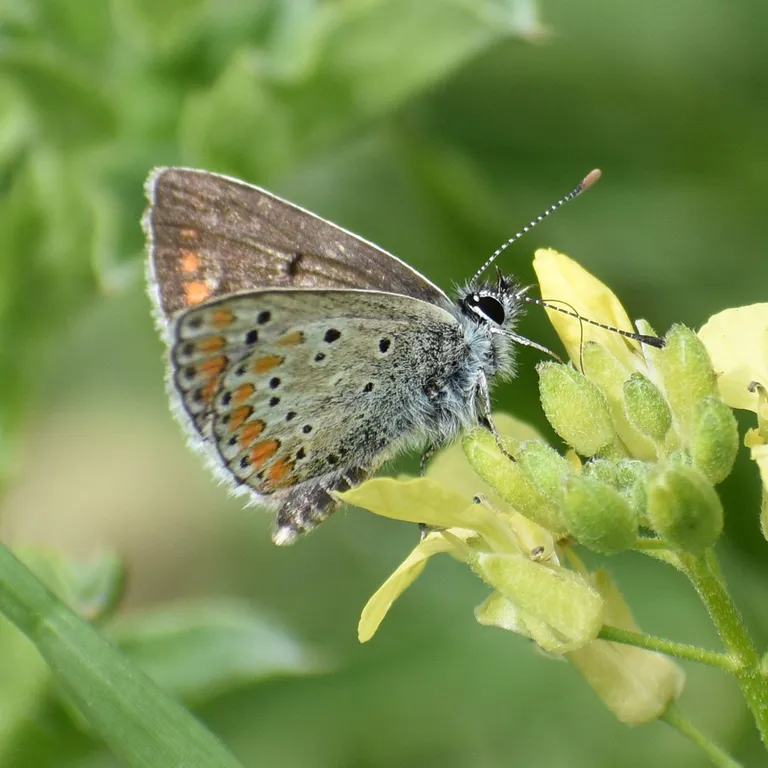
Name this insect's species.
Aricia agestis/artaxerxes
